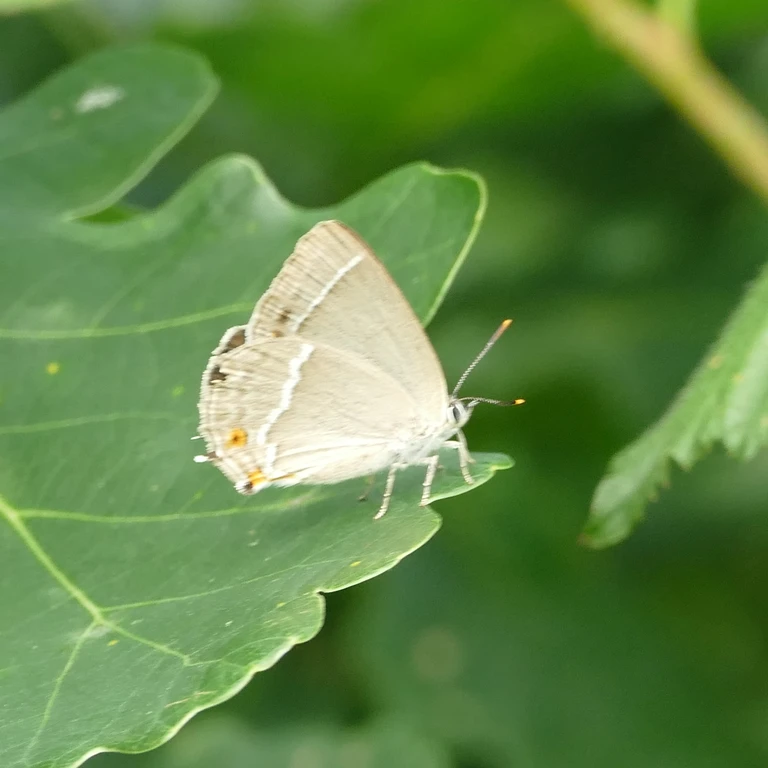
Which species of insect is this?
Favonius quercus (also Quercusia quercus)
